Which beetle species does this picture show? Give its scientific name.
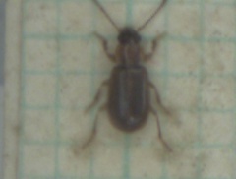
Acupalpus dubius
